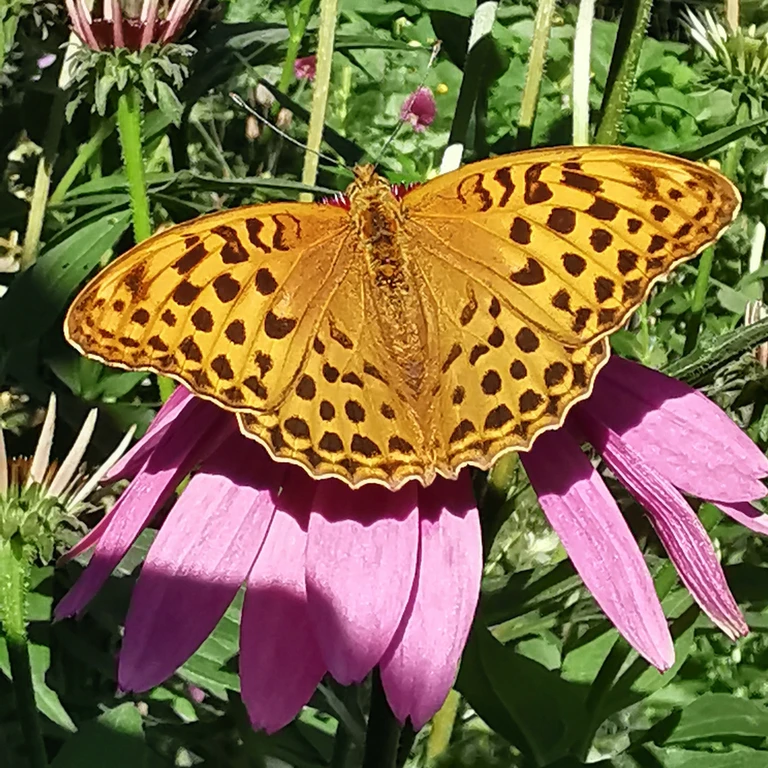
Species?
Argynnis paphia
